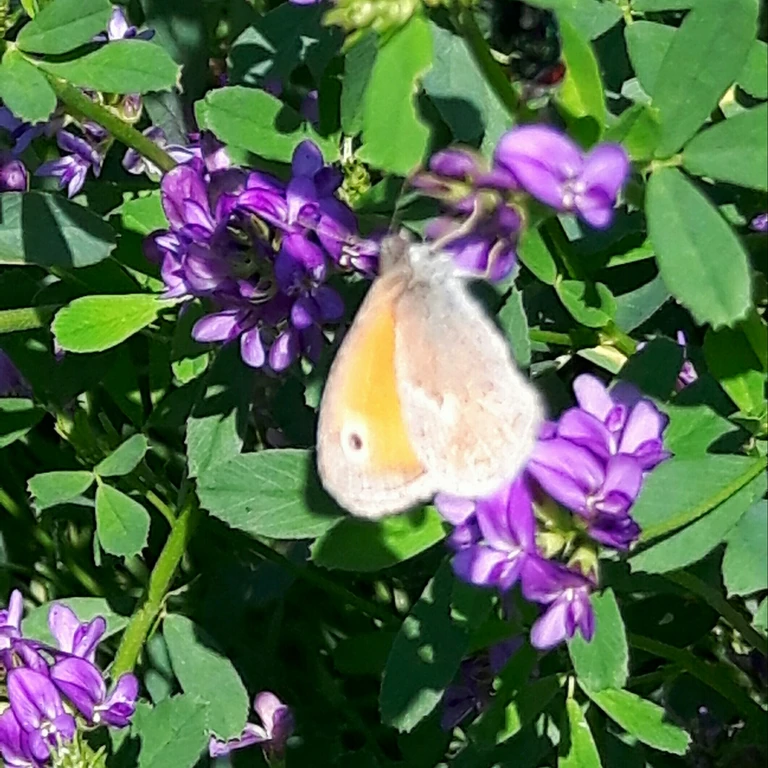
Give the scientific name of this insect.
Coenonympha pamphilus
